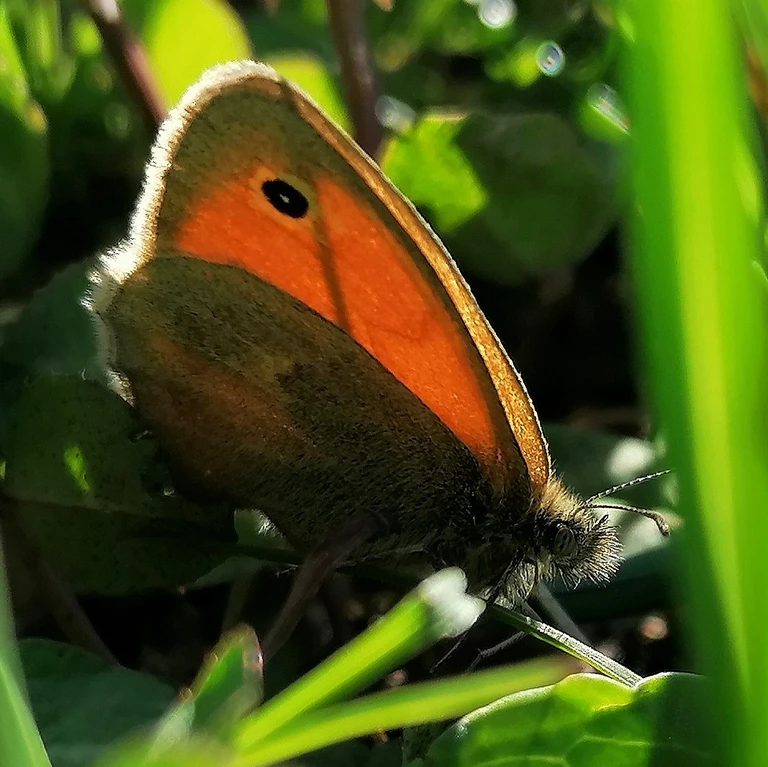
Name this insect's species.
Coenonympha pamphilus
